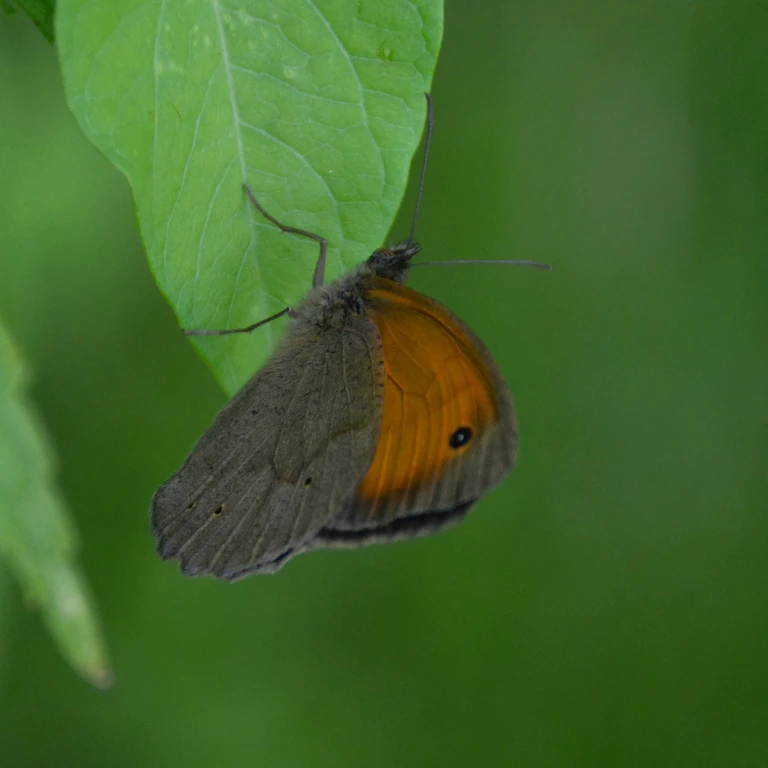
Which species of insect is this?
Maniola jurtina
